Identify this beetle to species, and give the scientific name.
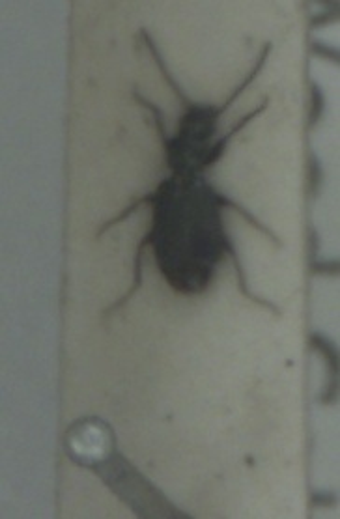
Microlestes maurus
